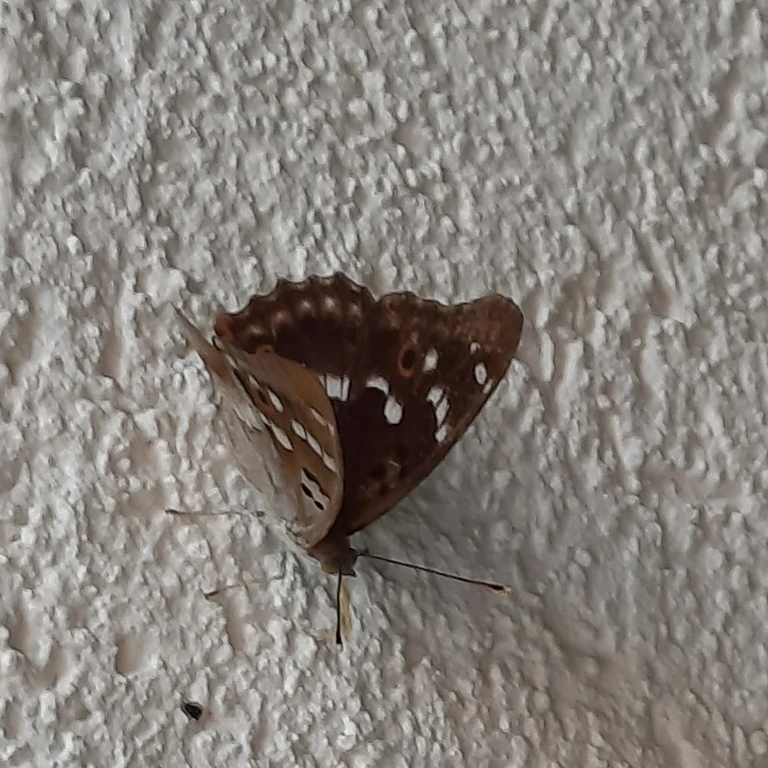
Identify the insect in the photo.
Apatura ilia
